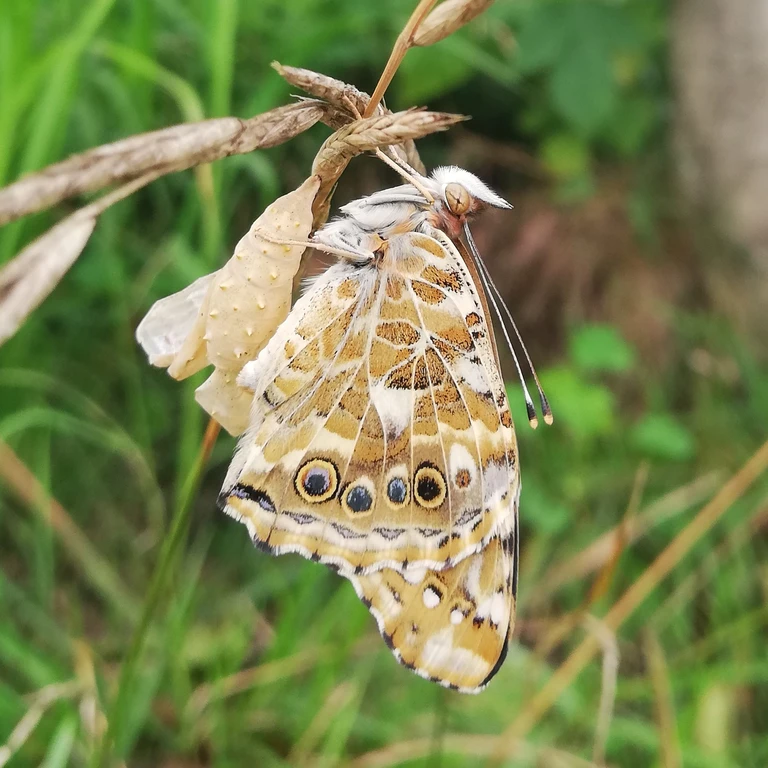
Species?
Vanessa cardui
